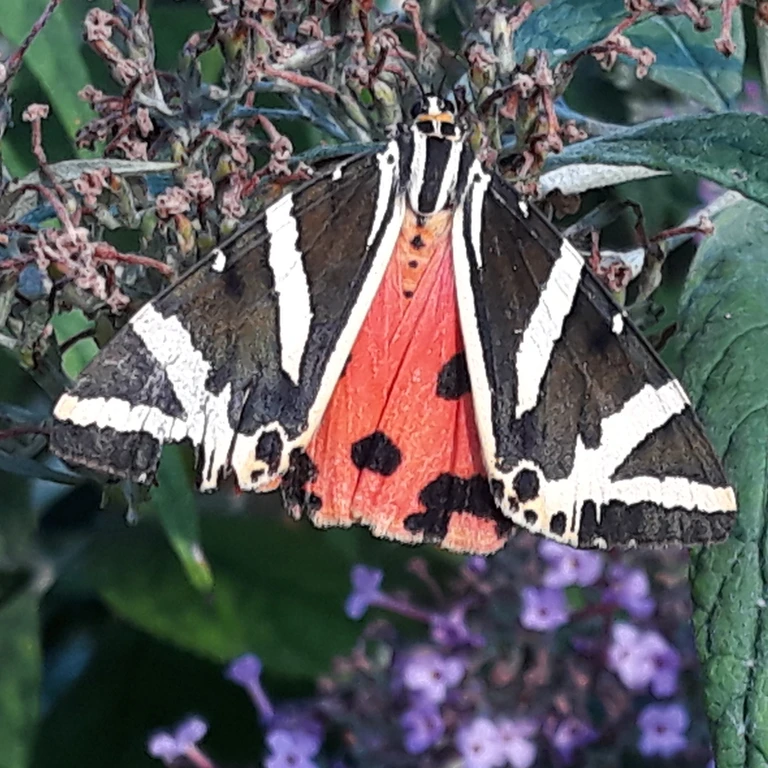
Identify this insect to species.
Euplagia quadripunctaria
